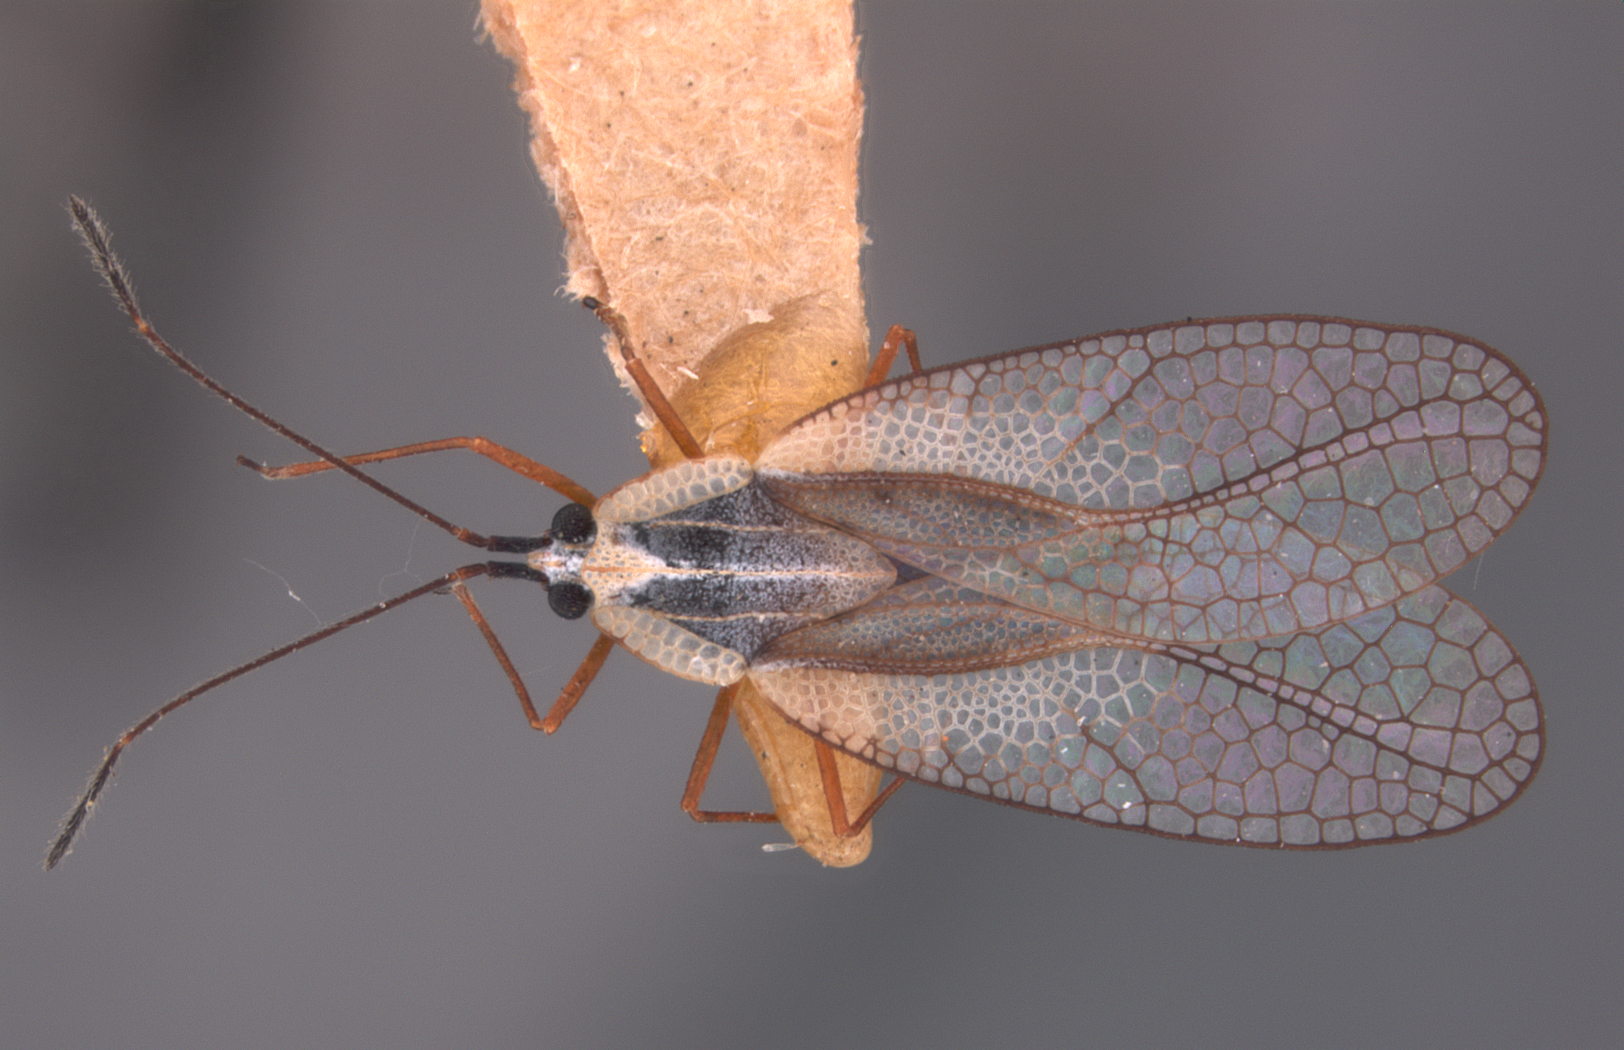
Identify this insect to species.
Leptodictya williamsi
